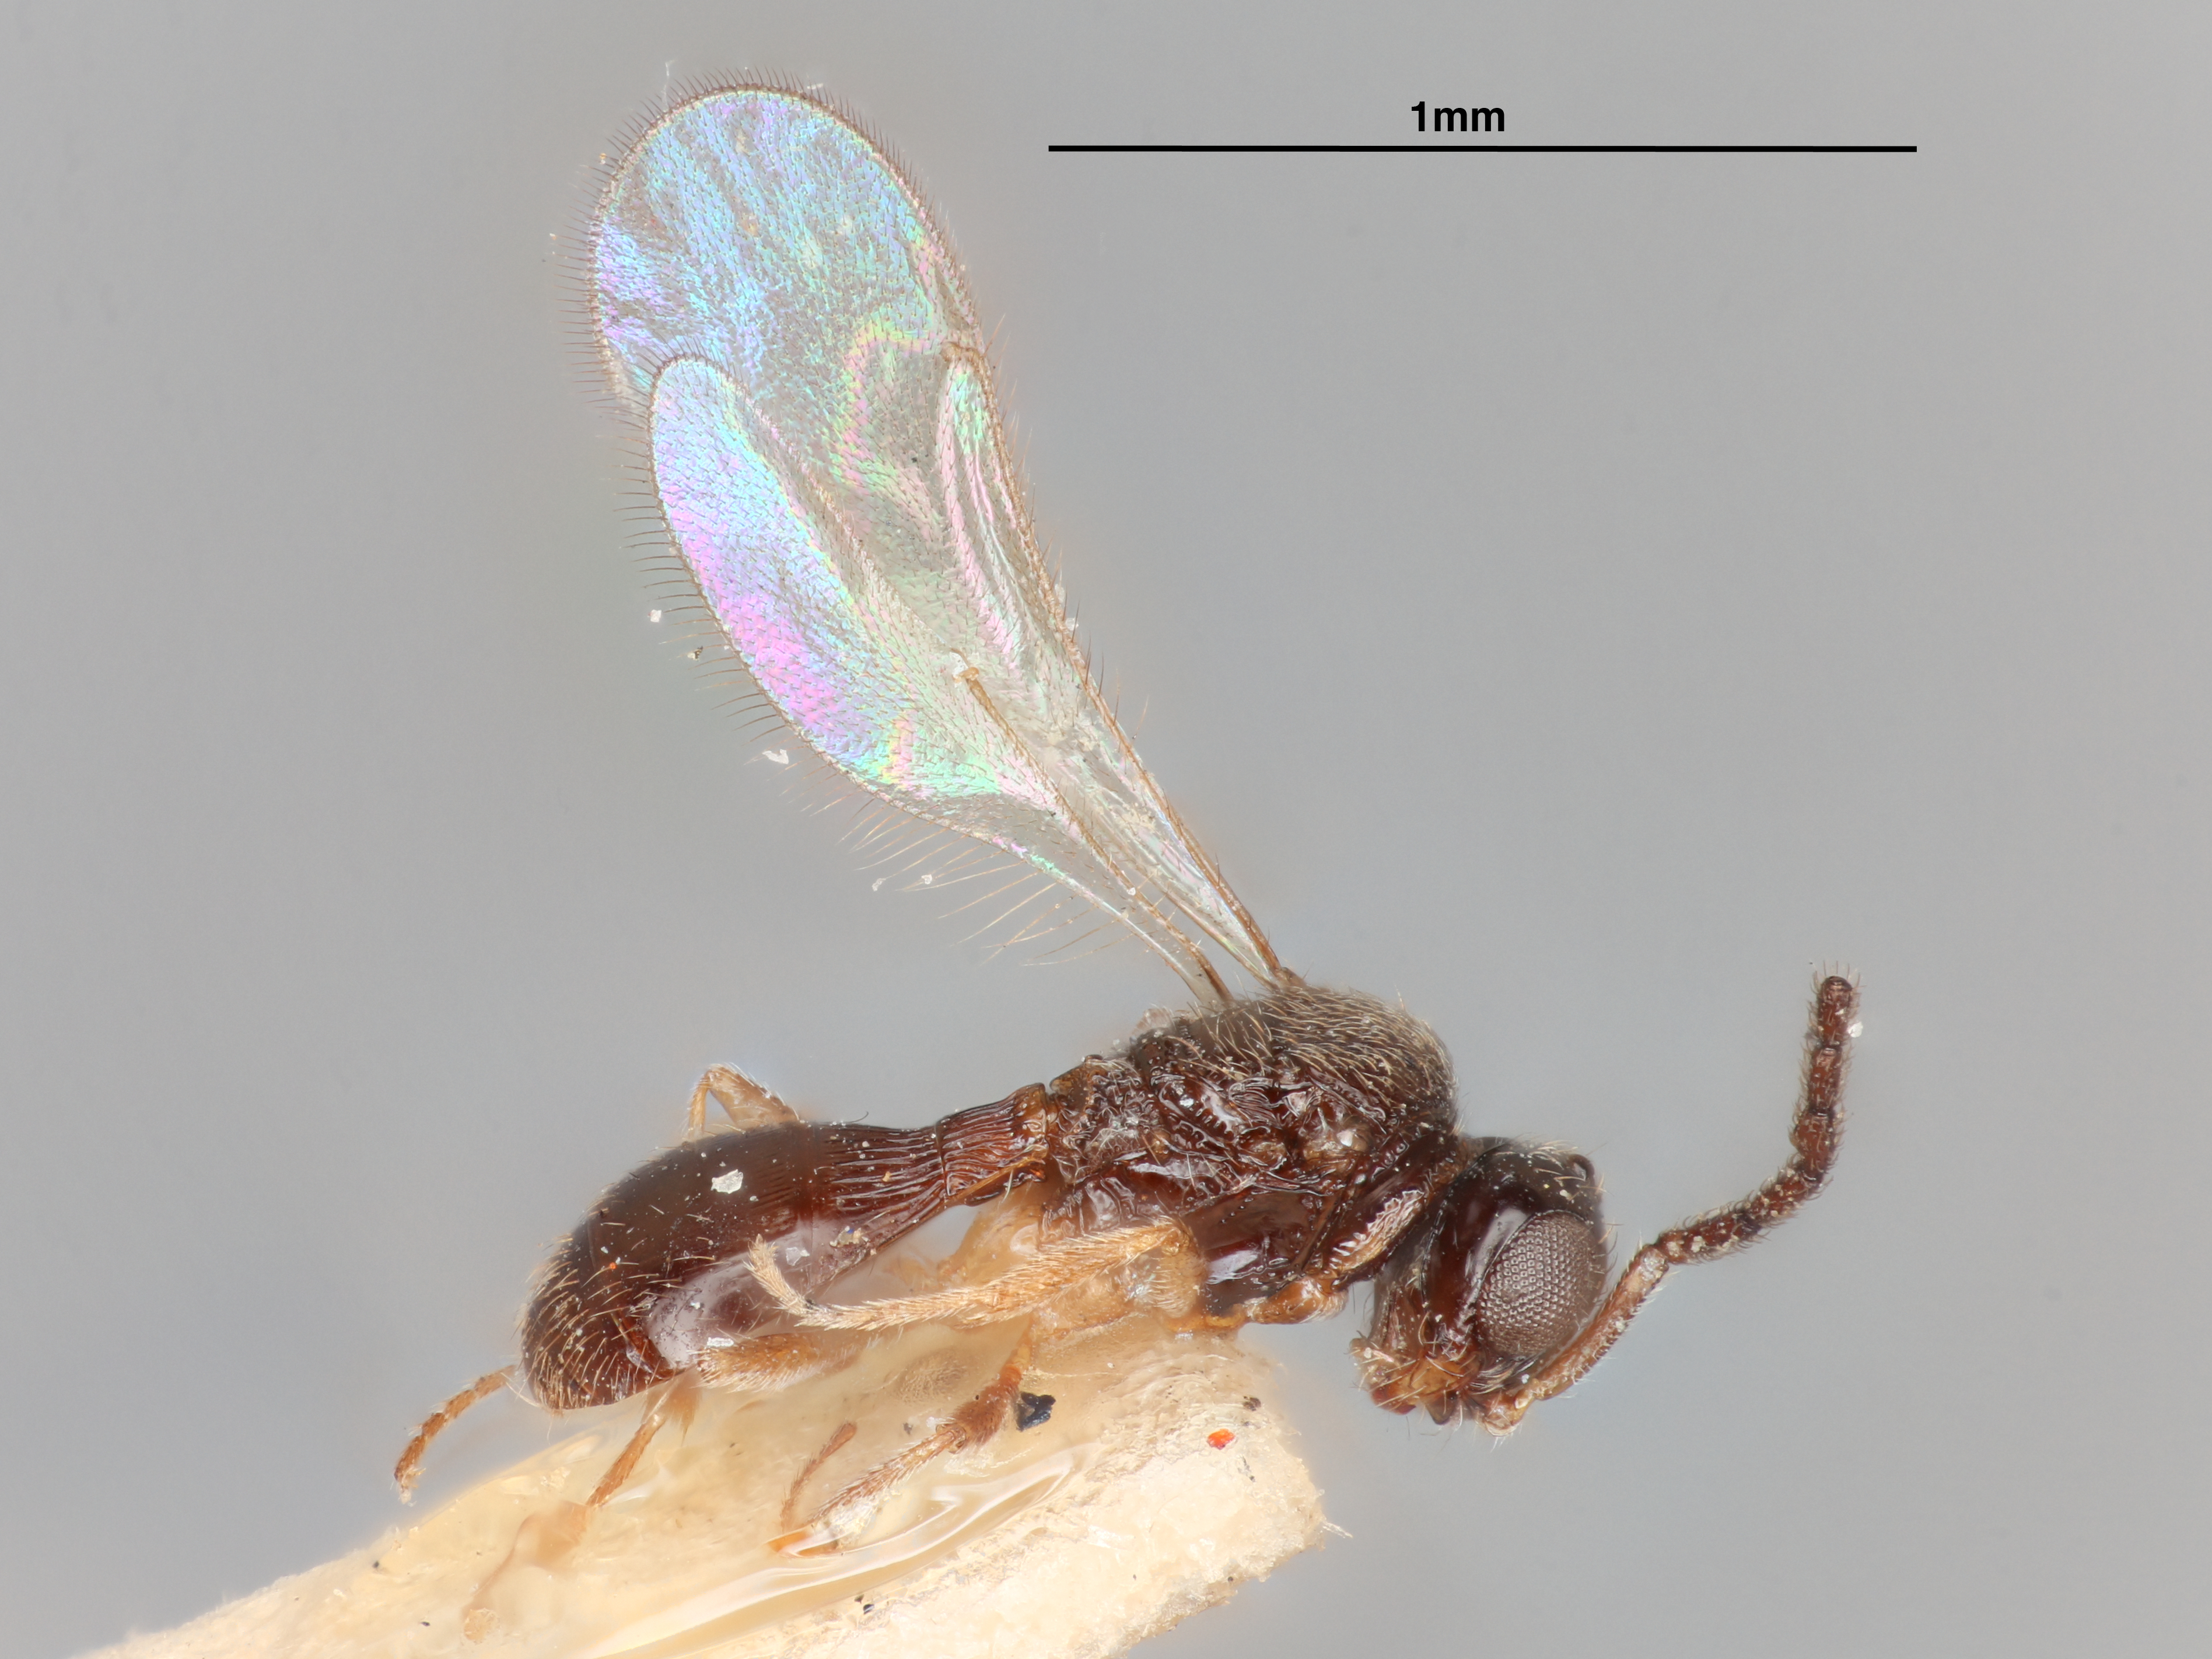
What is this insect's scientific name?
Trimorus ponmudiensis
